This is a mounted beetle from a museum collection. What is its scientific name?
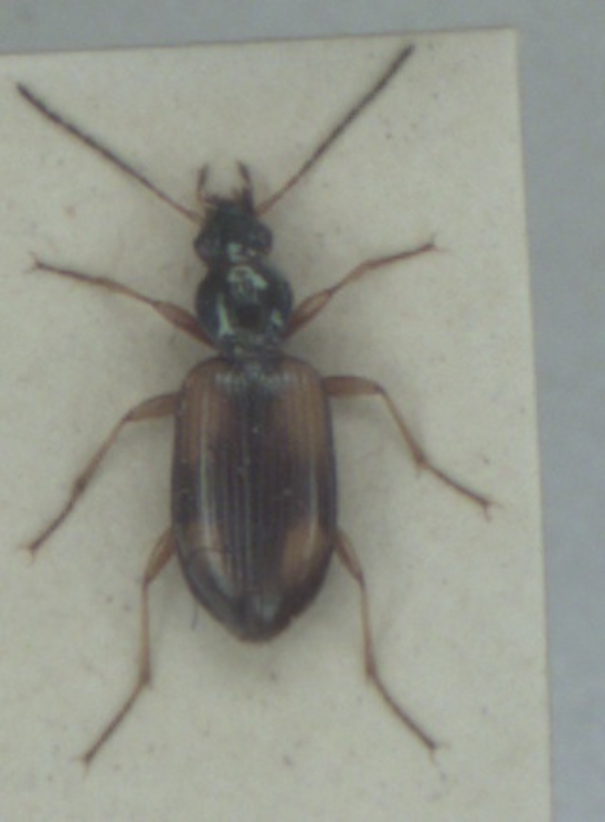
Bembidion fluviatile
